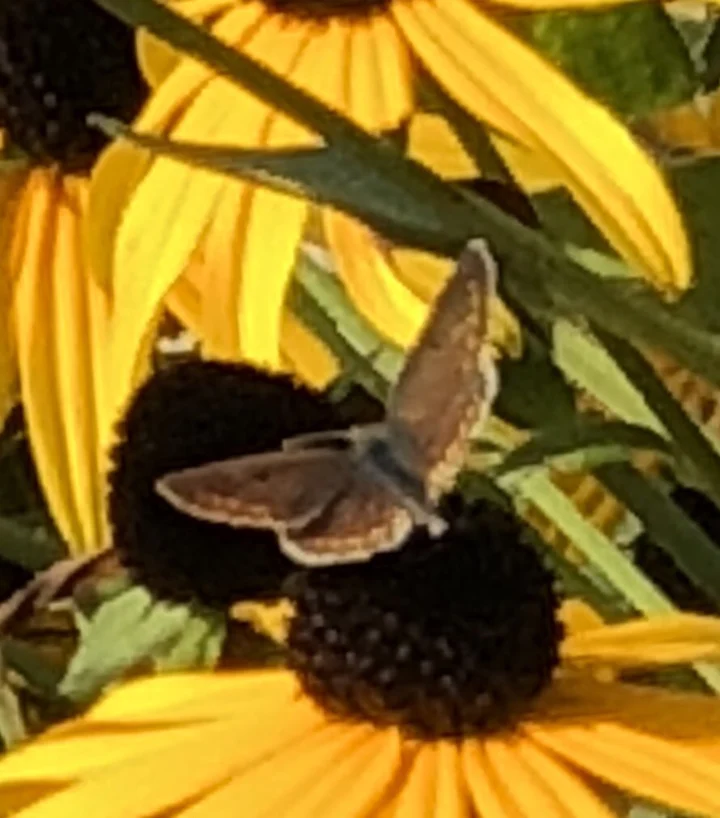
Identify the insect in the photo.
Polyommatus icarus
